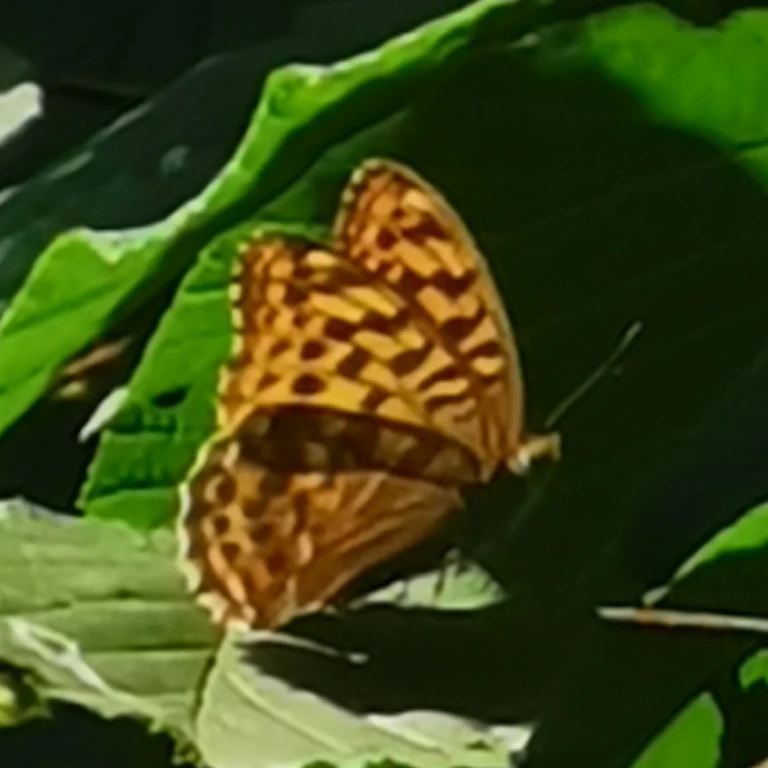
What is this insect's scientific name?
Argynnis paphia
